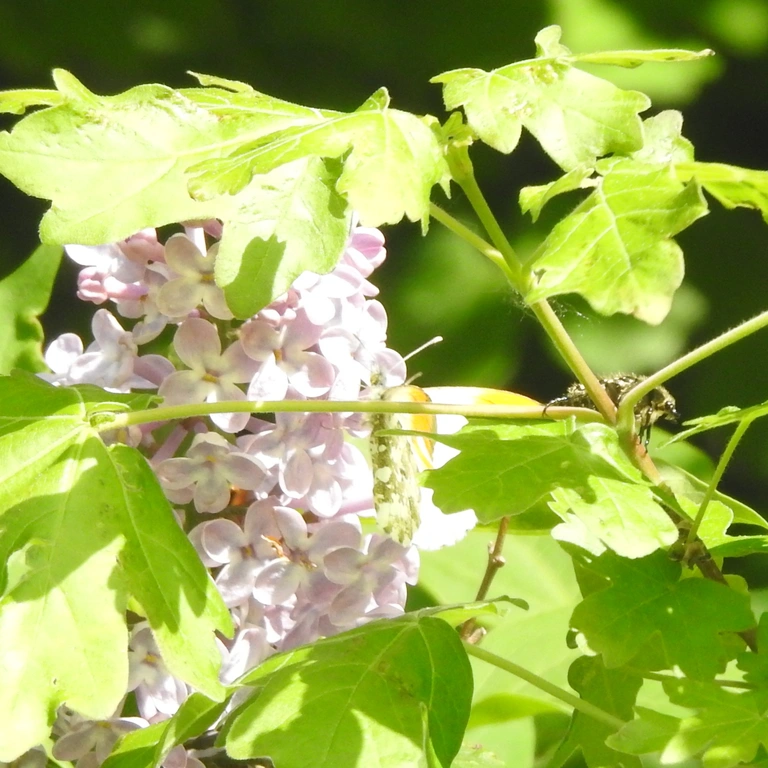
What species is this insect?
Anthocharis cardamines
